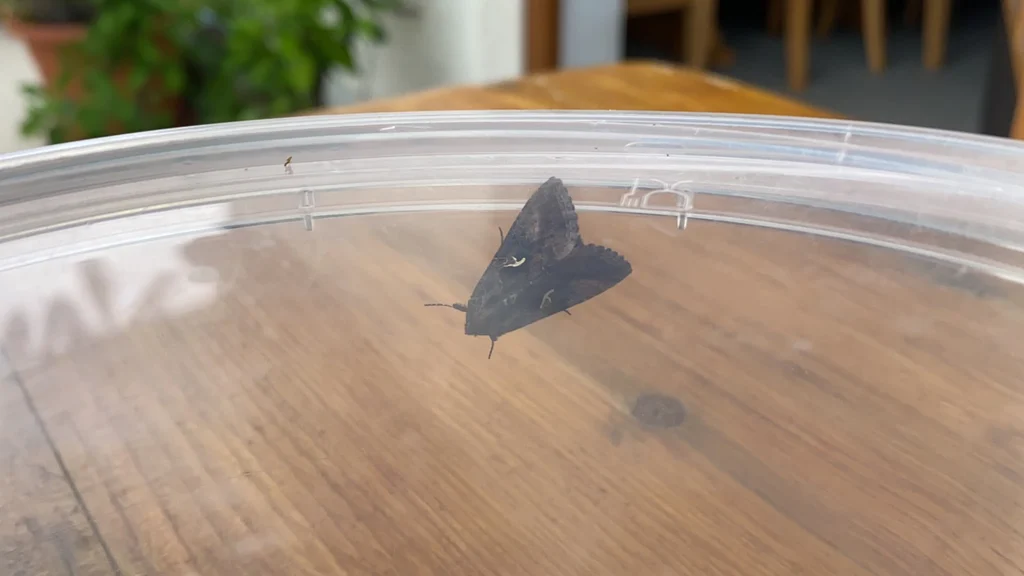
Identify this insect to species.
Autographa gamma
